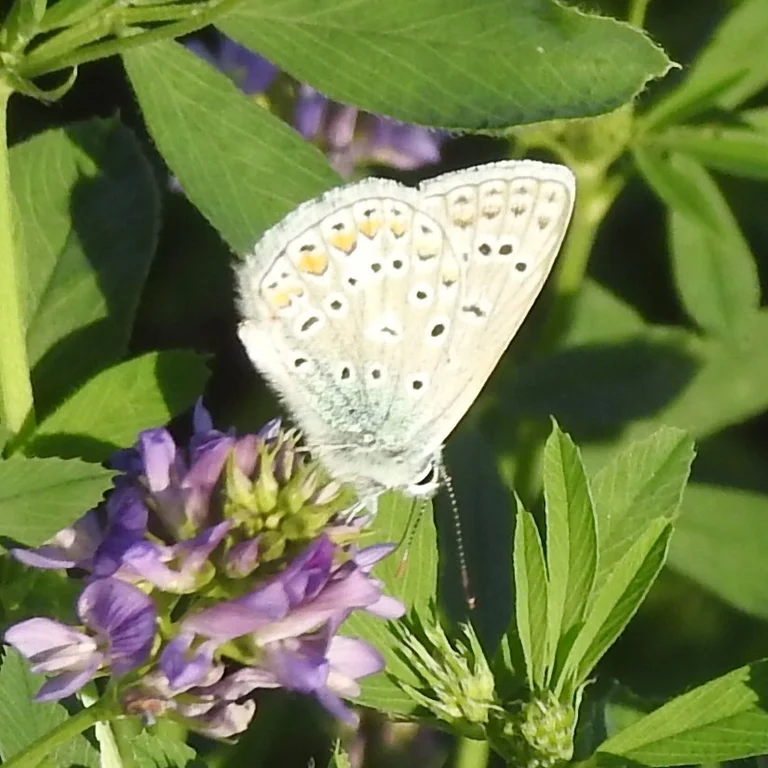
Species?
Polyommatus icarus
